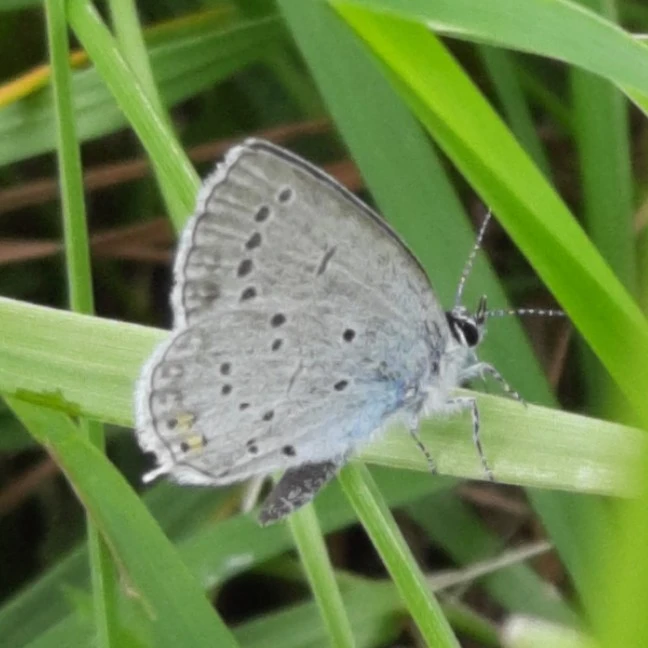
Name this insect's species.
Cupido argiades (also Elkalyce argiades)
